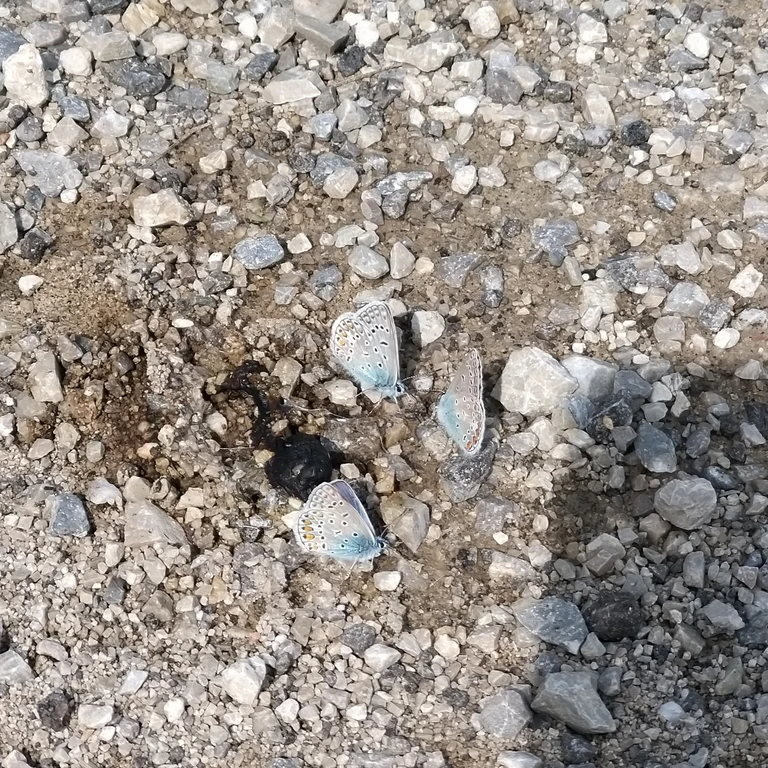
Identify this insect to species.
Polyommatus icarus
